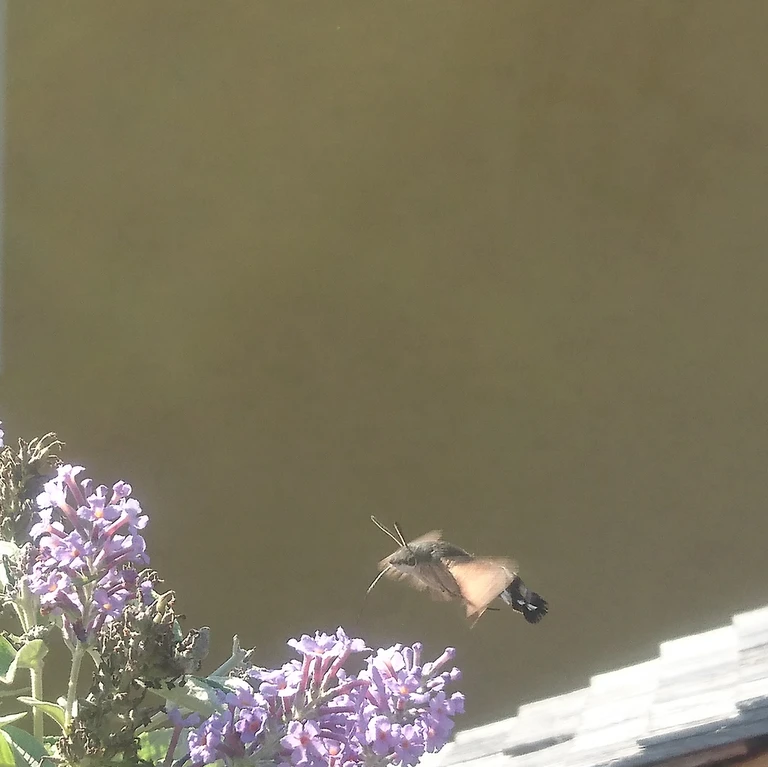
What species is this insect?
Macroglossum stellatarum
